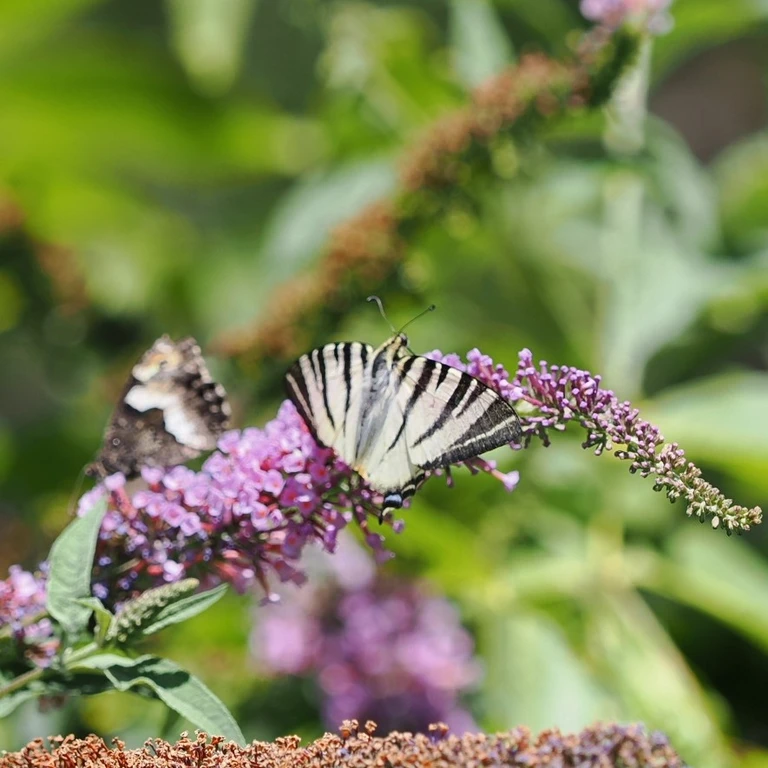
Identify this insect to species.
Iphiclides podalirius
